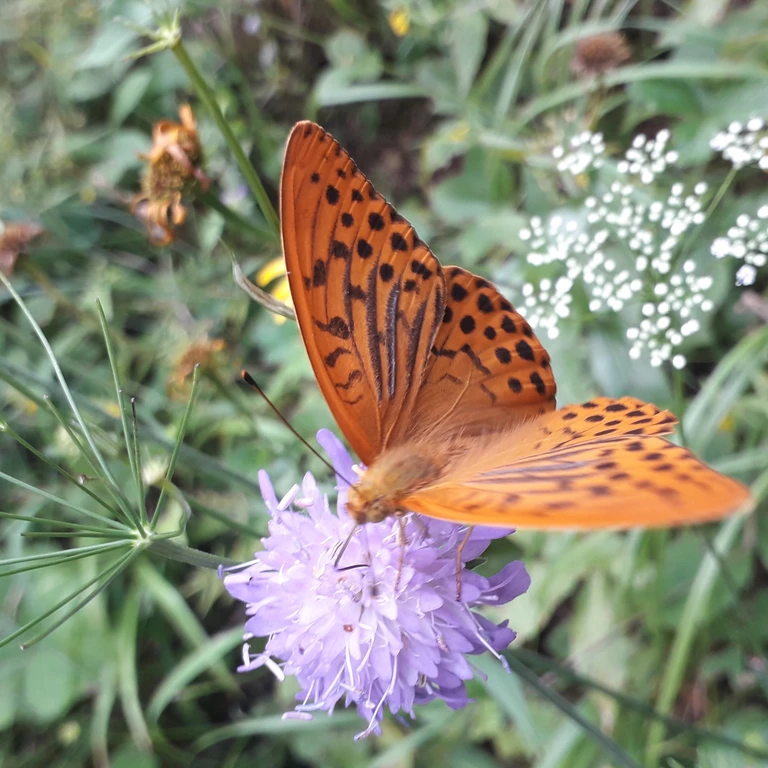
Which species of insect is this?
Argynnis paphia
